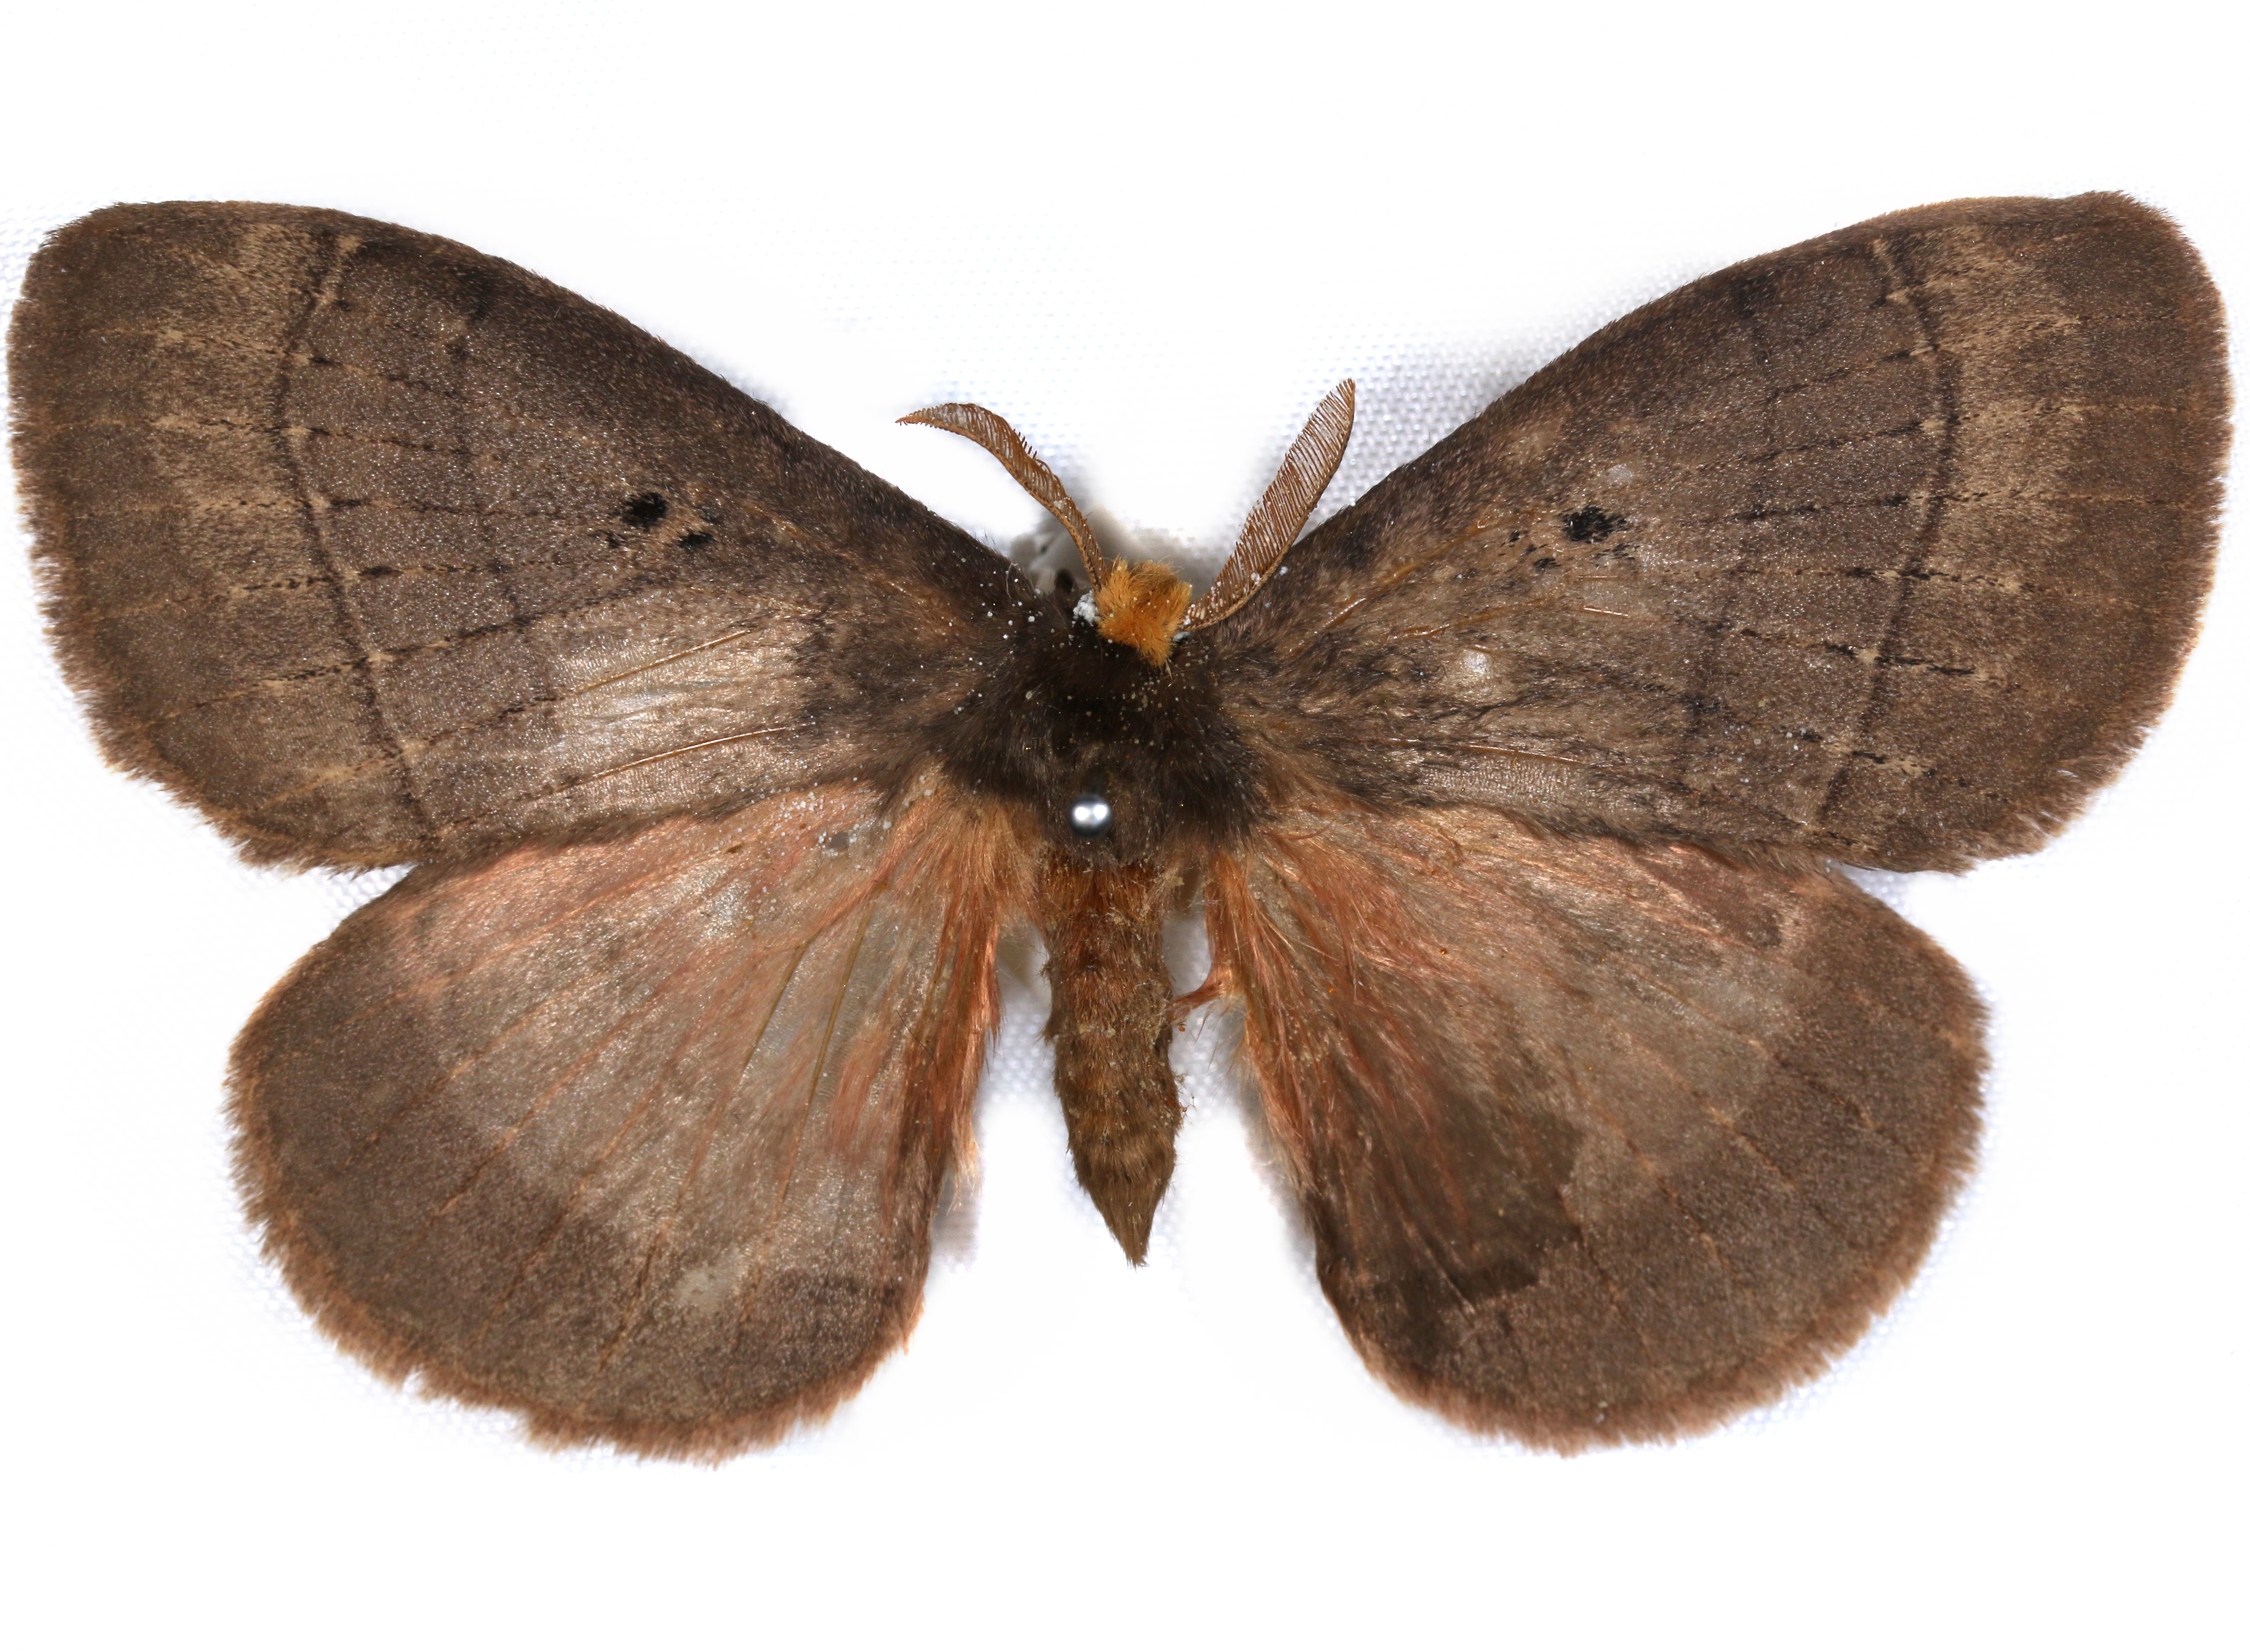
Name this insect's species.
Rhodopteriana distincta
